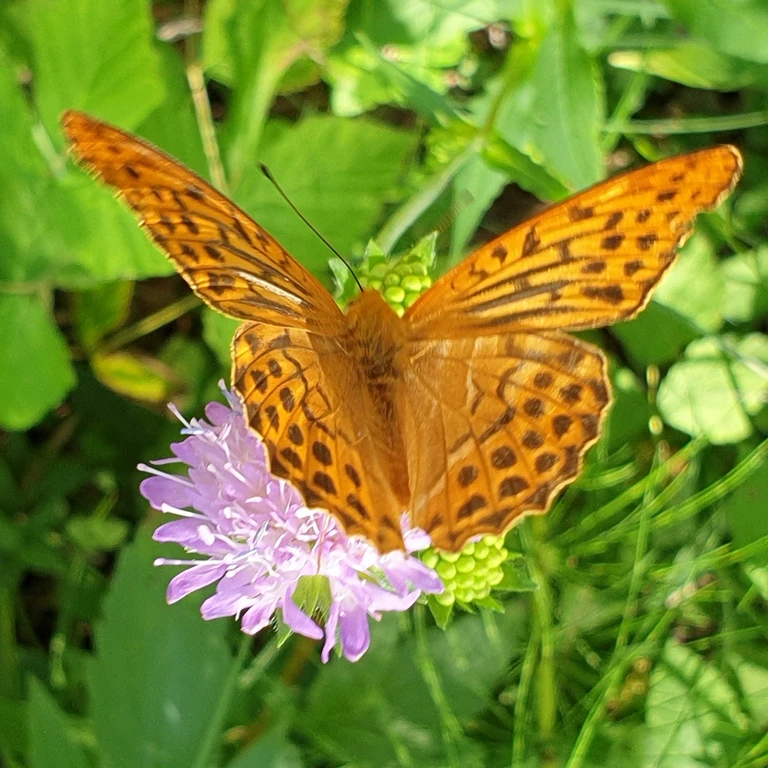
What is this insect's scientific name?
Argynnis paphia
